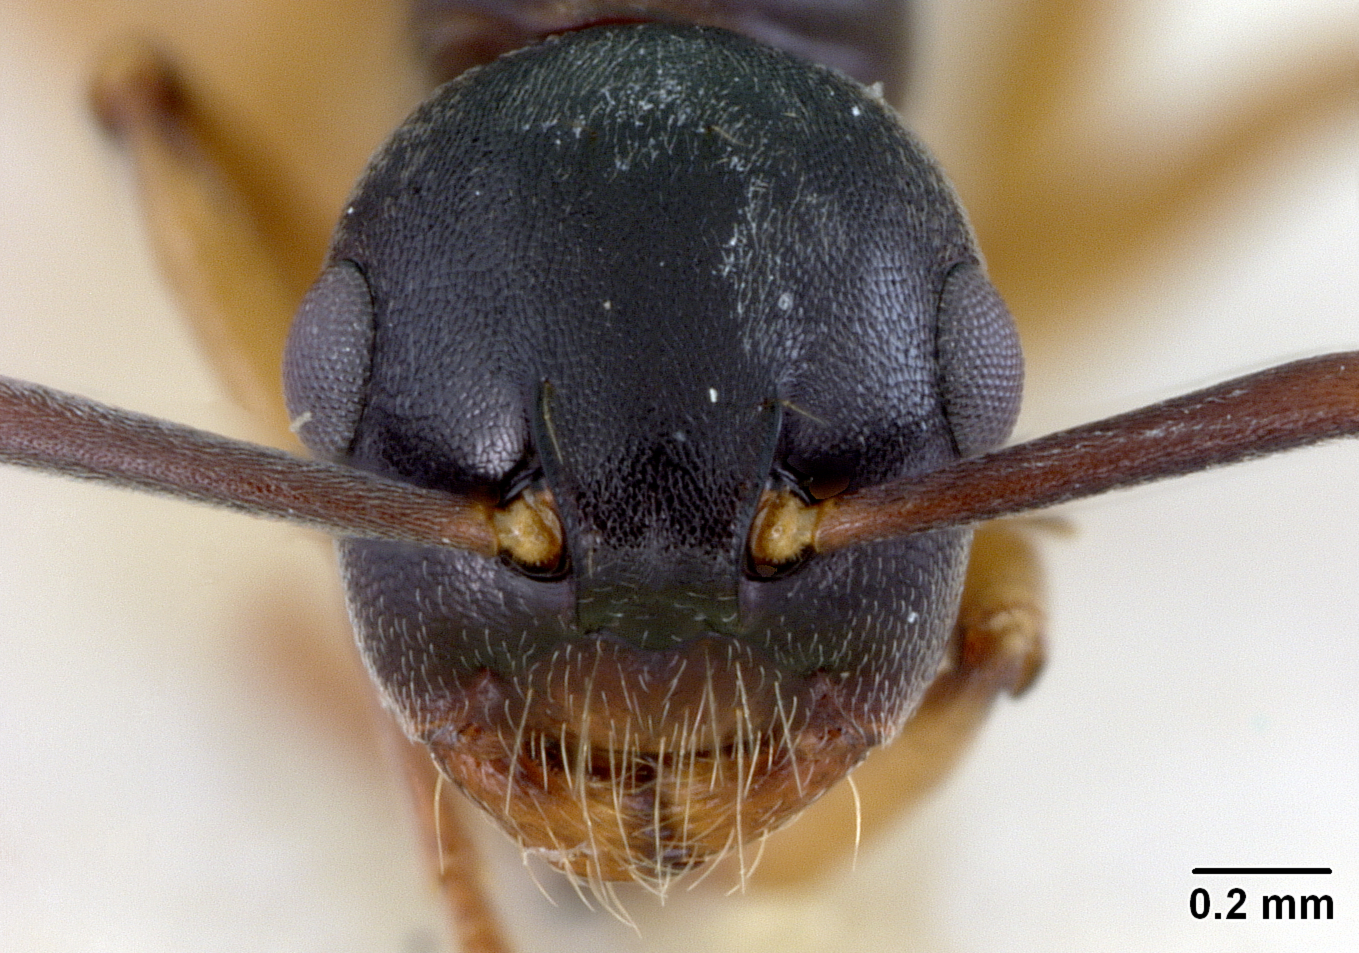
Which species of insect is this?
Overbeckia subclavata
